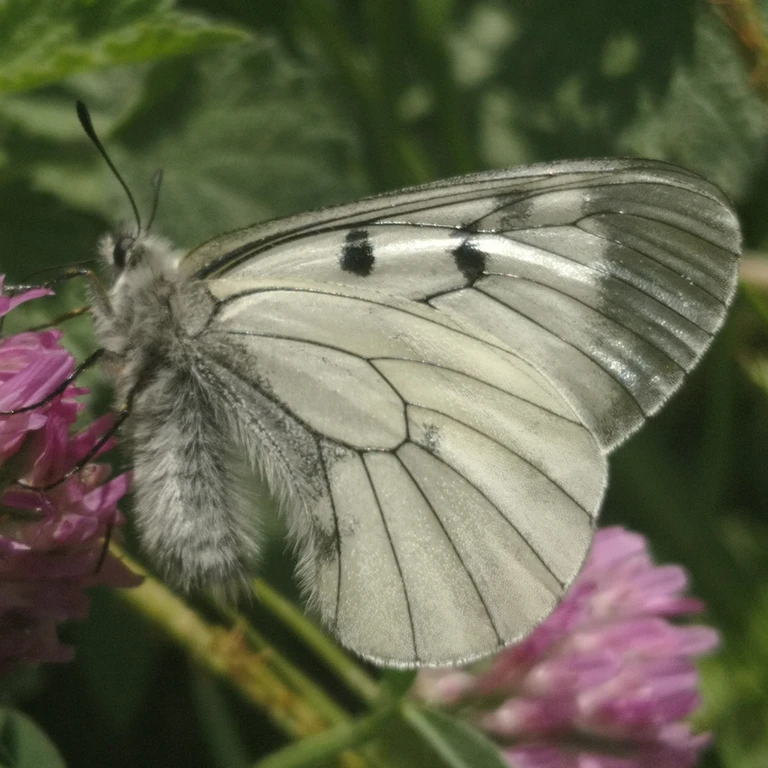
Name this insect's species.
Parnassius mnemosyne
